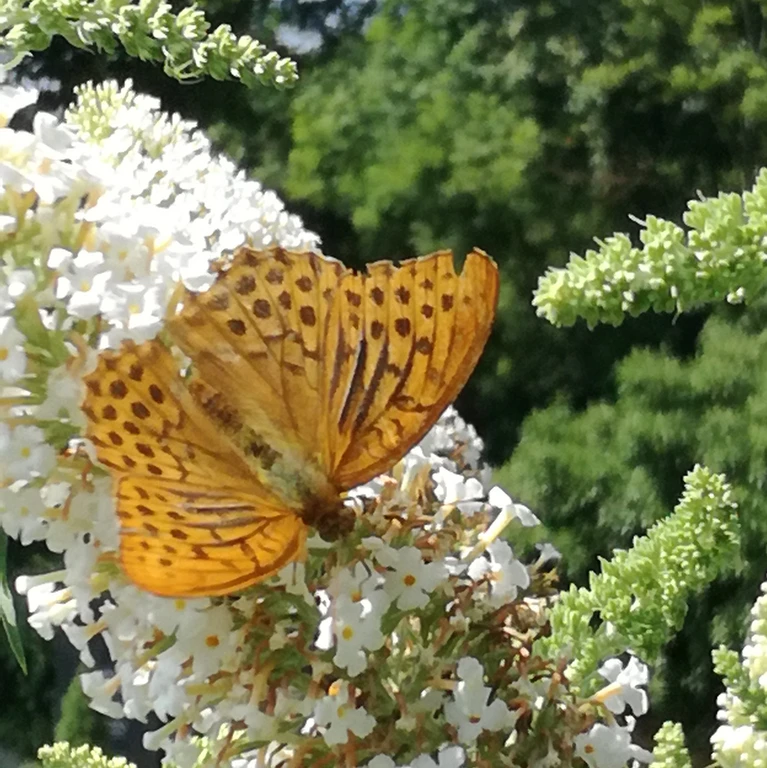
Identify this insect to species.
Argynnis paphia
